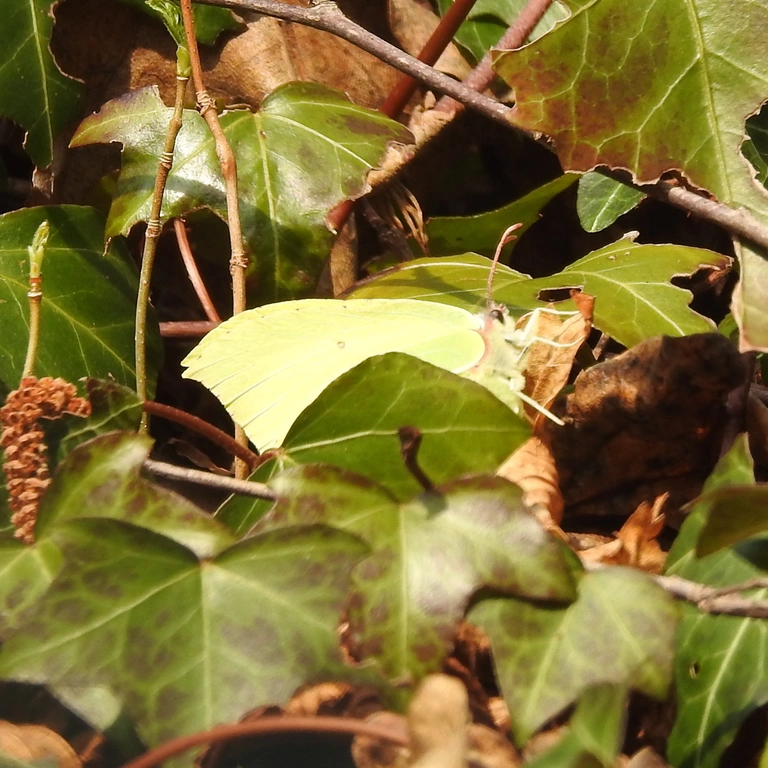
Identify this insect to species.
Gonepteryx rhamni
